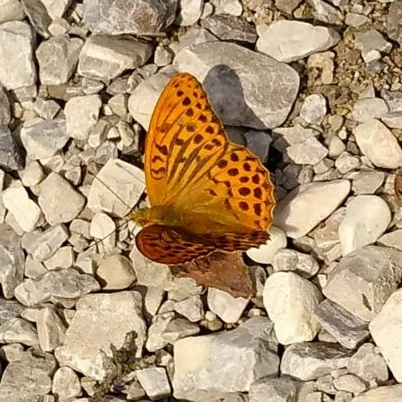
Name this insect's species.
Argynnis paphia
